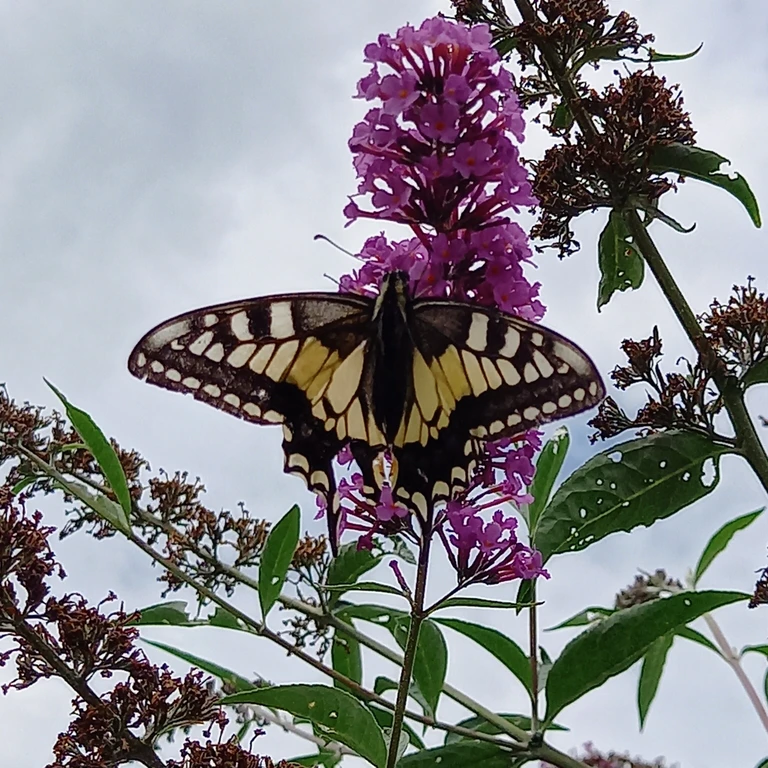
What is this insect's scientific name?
Papilio machaon
